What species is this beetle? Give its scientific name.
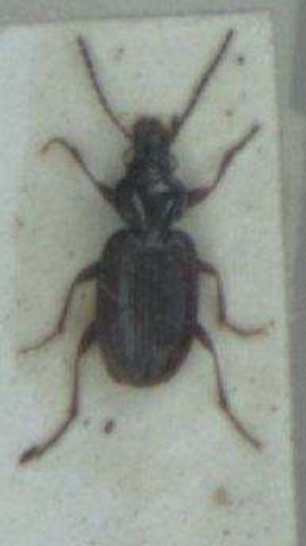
Bembidion iricolor
